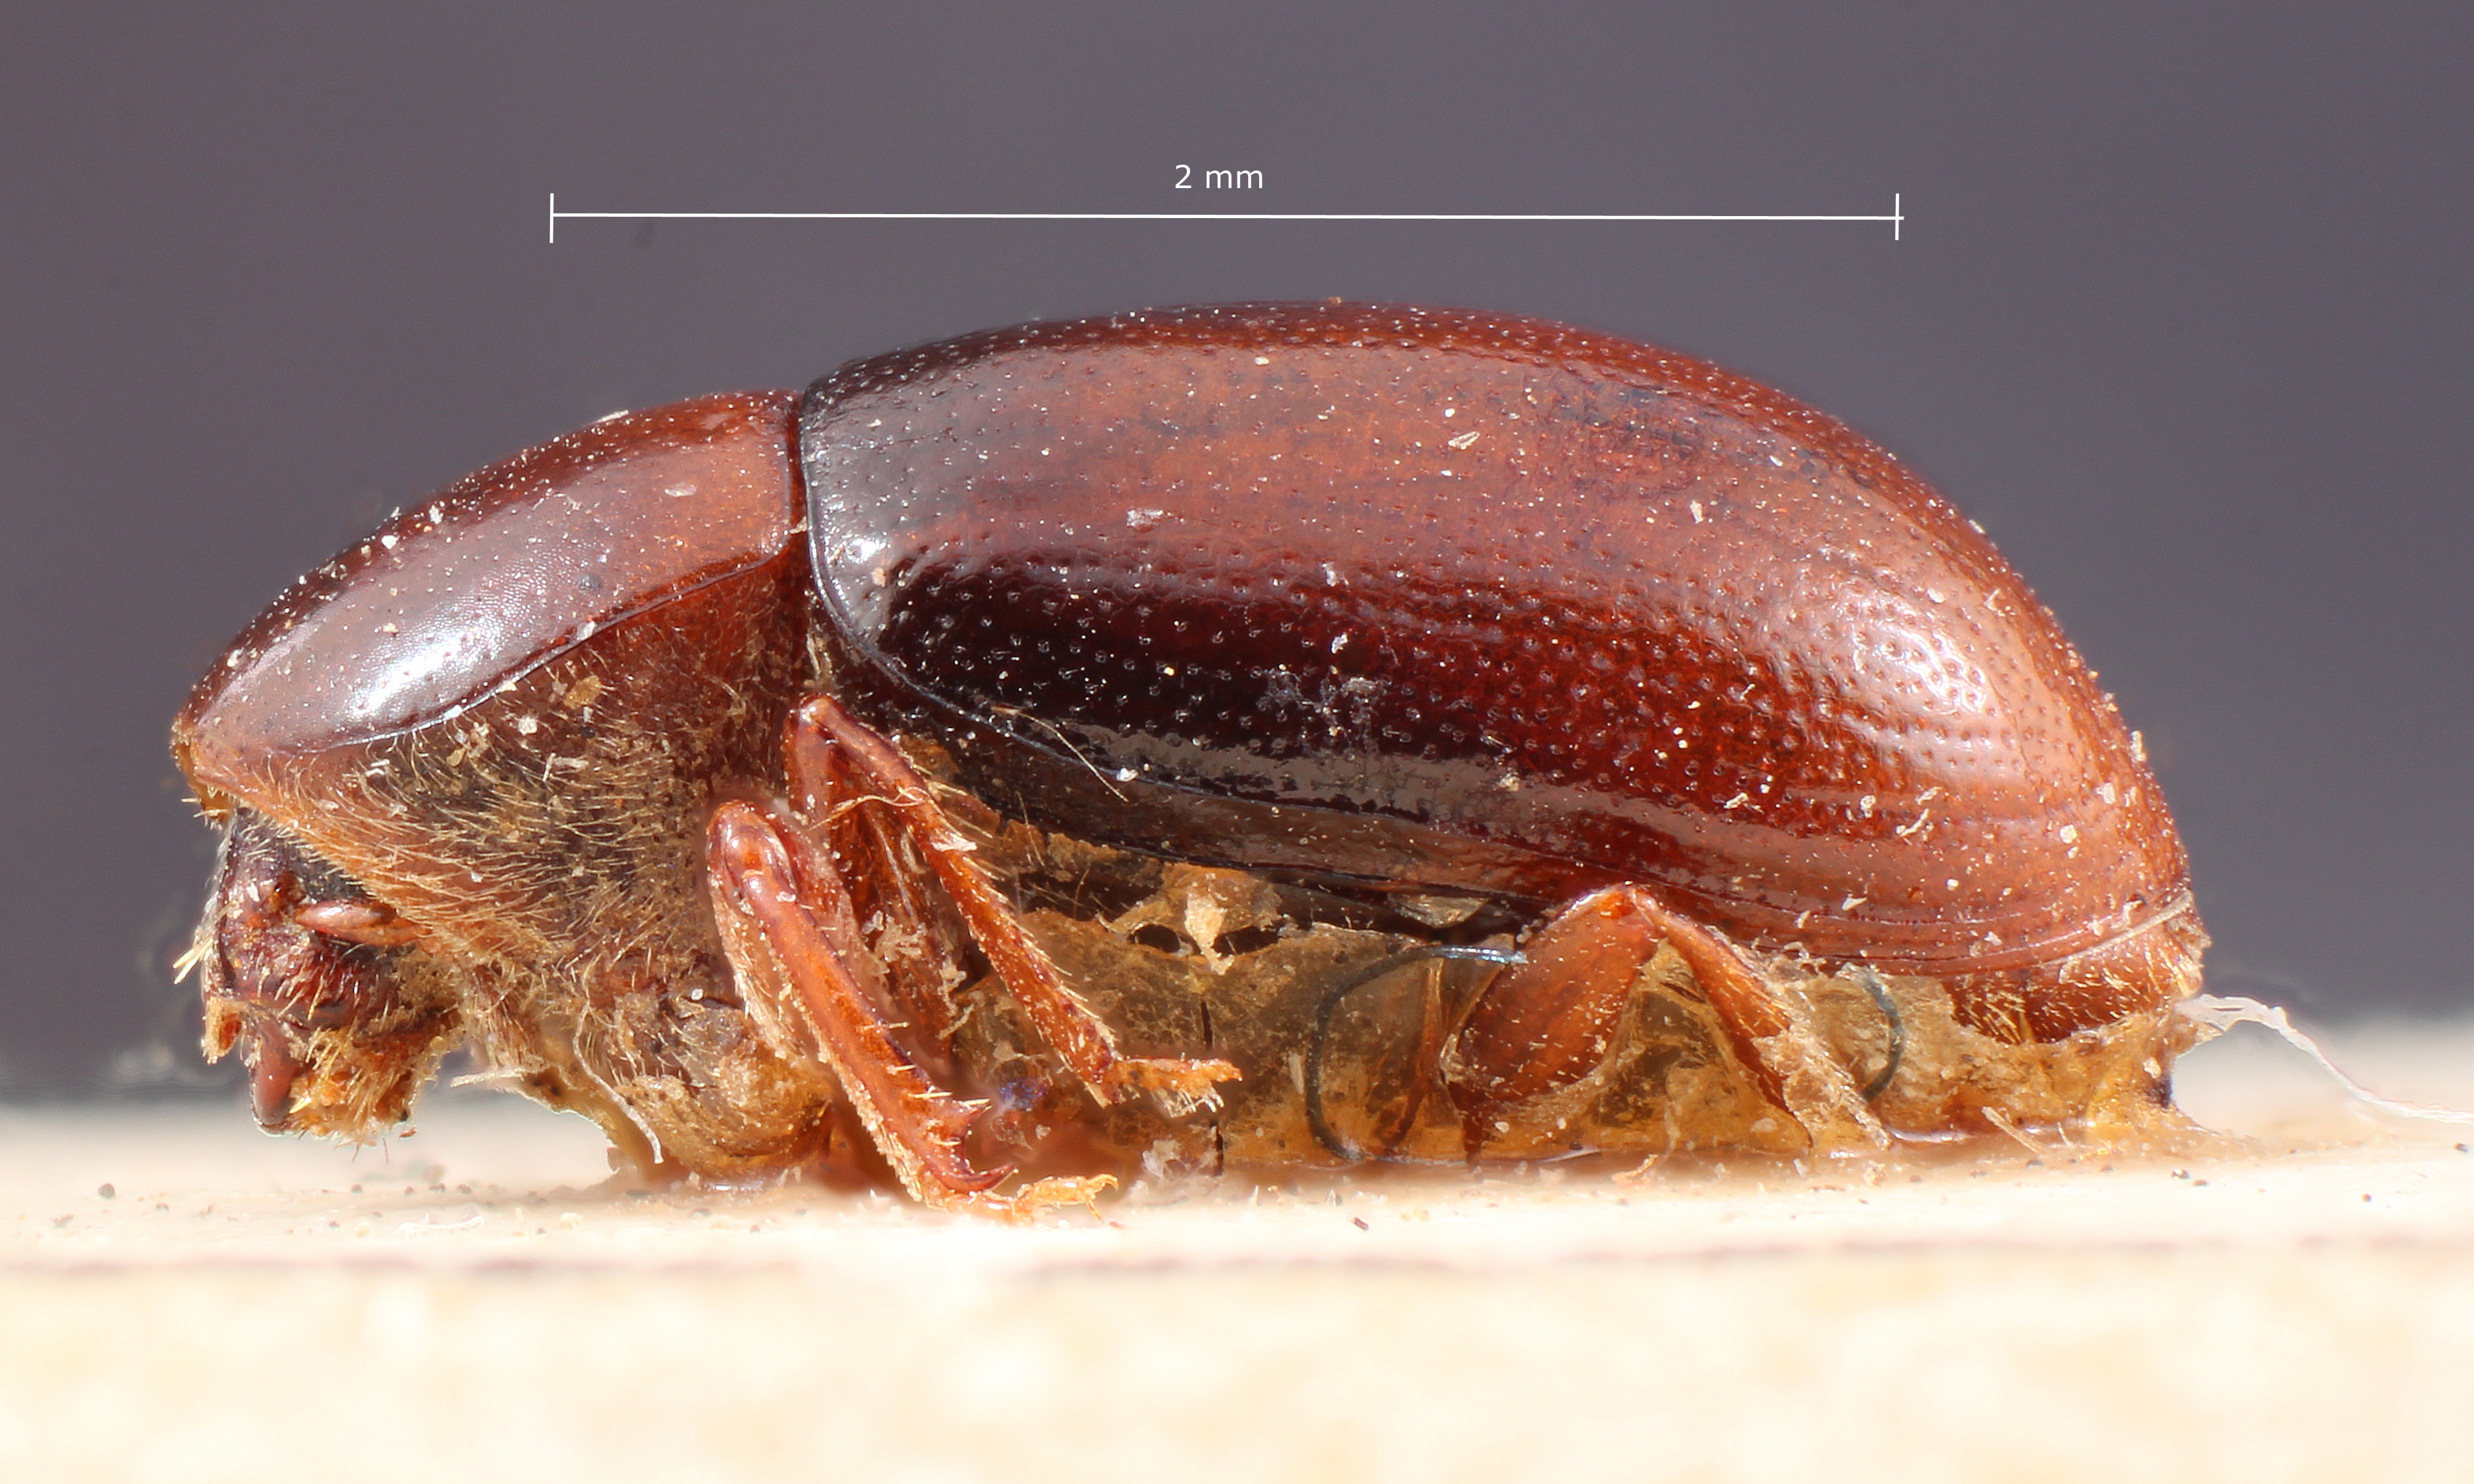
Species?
Scolytodes bolivianus
